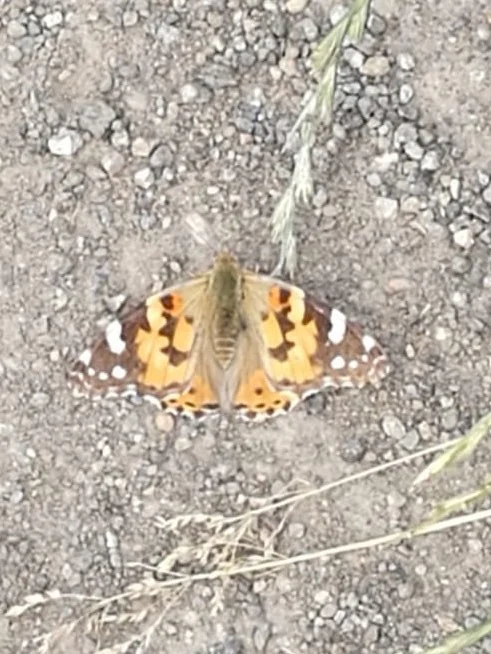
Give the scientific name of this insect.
Vanessa cardui
